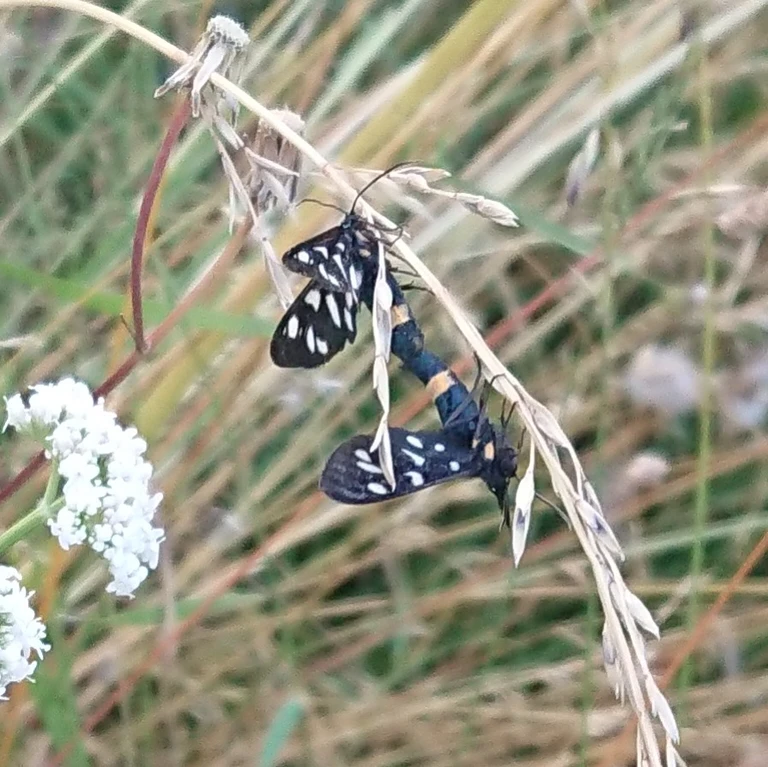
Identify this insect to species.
Amata phegea
